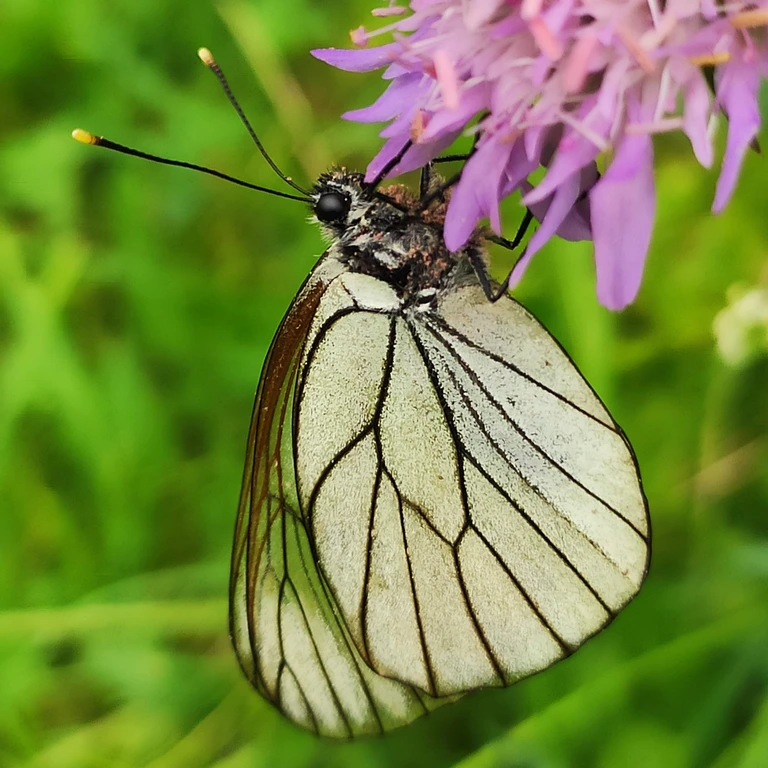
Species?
Aporia crataegi
